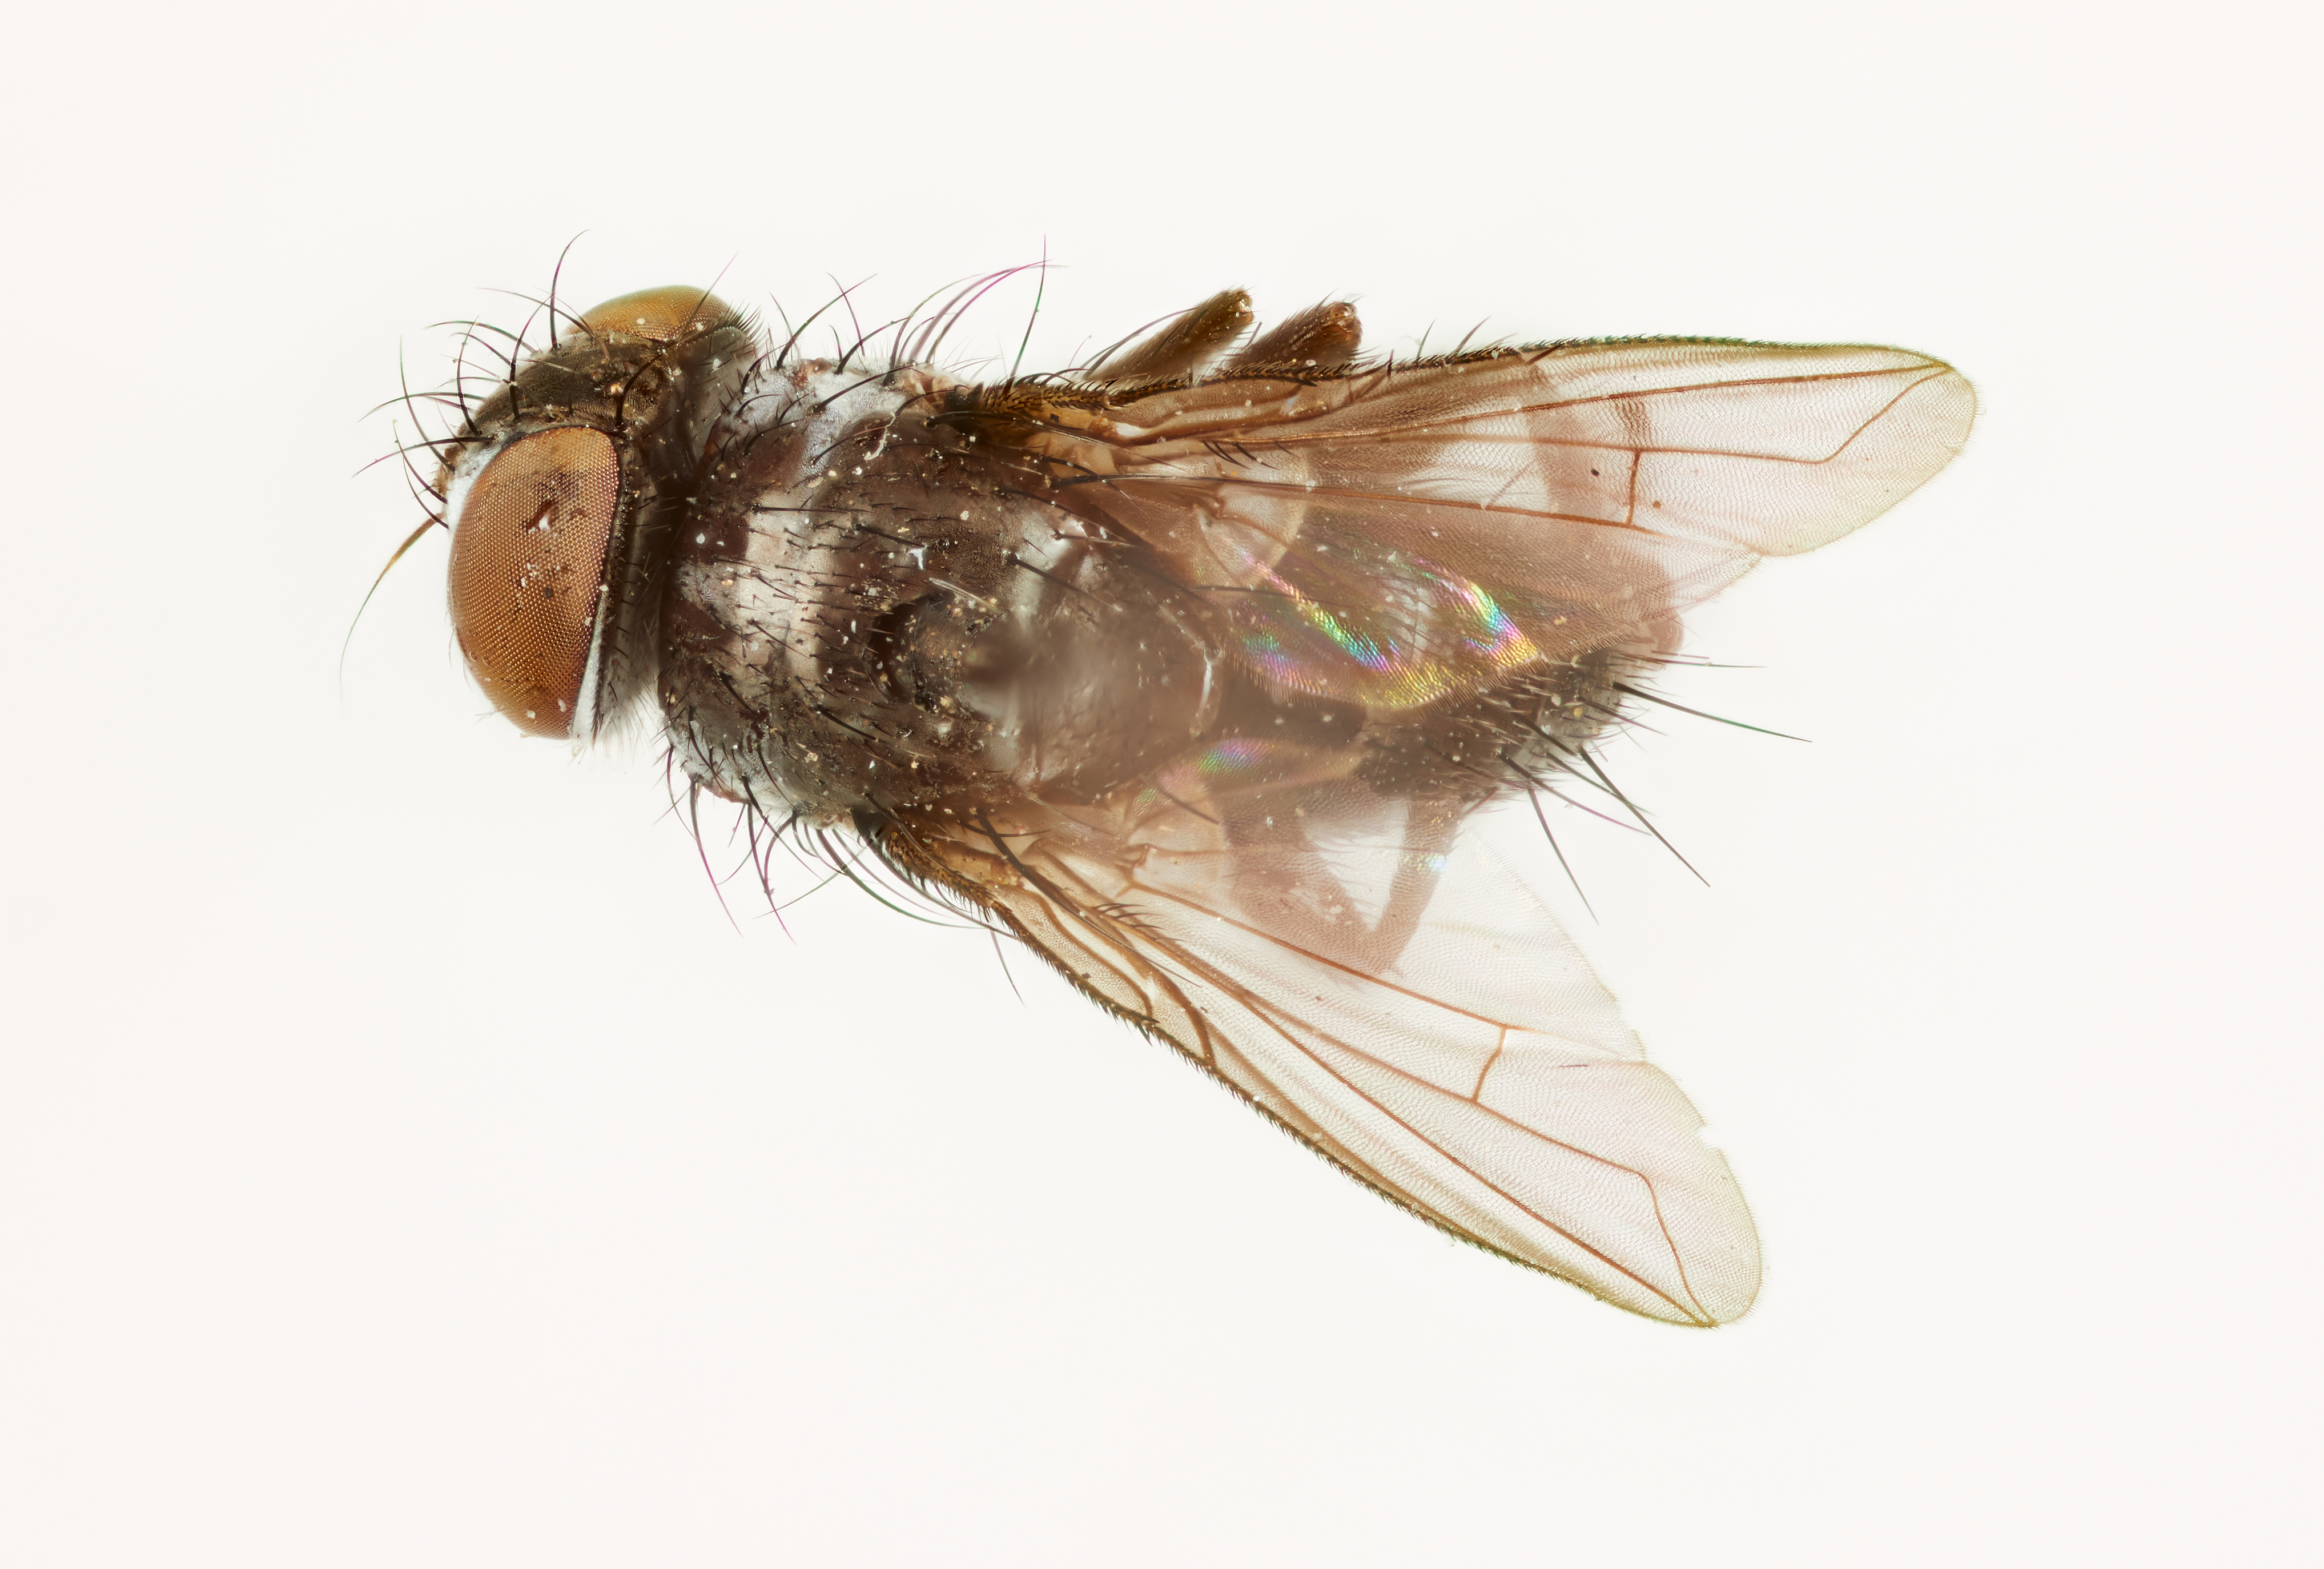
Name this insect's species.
Oxynops serratus
